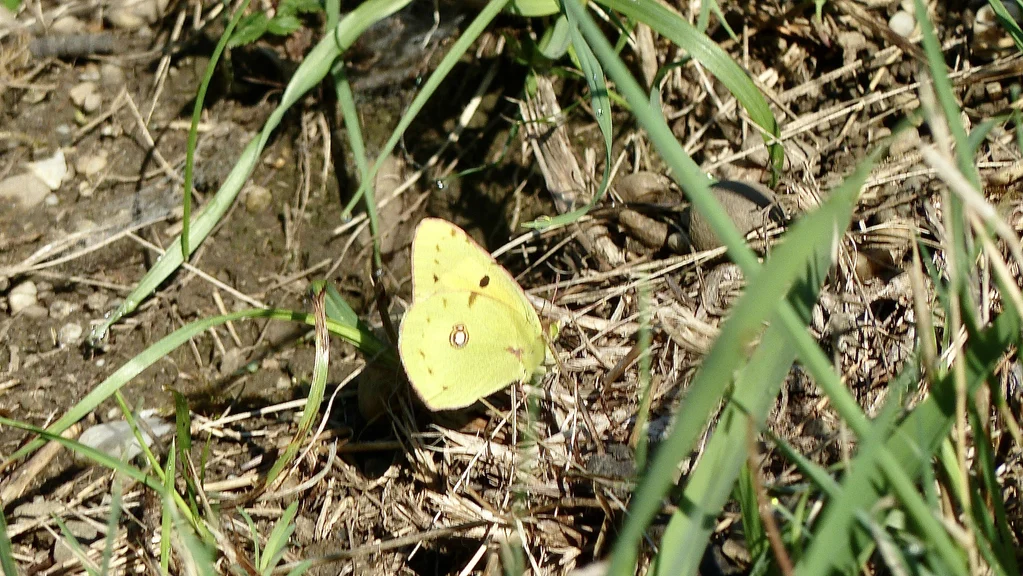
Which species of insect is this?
Colias croceus
